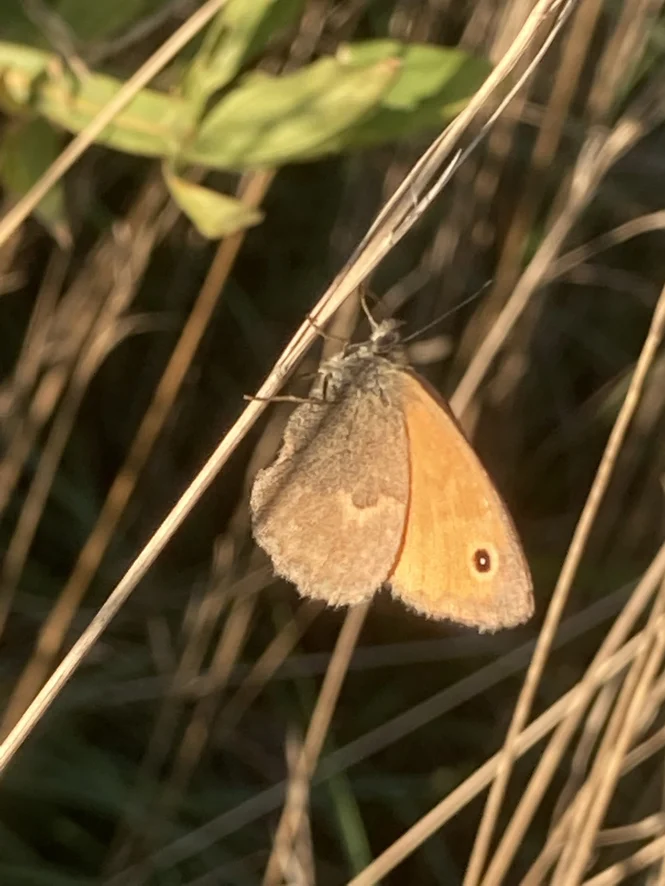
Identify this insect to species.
Coenonympha pamphilus
